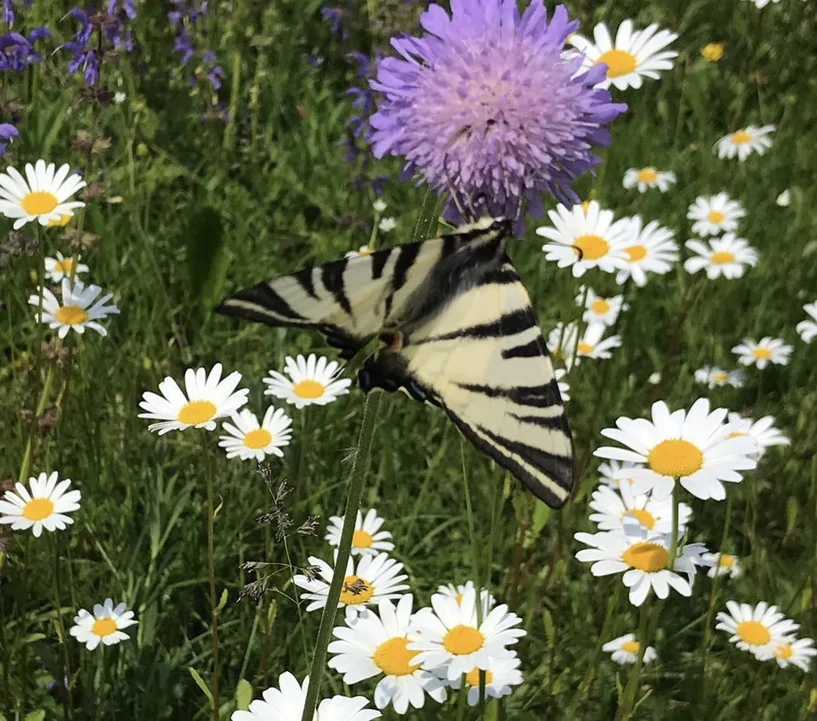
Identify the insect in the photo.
Iphiclides podalirius
